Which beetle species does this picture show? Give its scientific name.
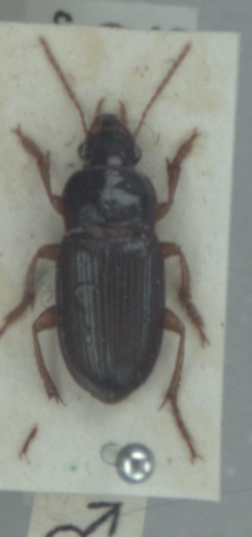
Harpalus smaragdinus
